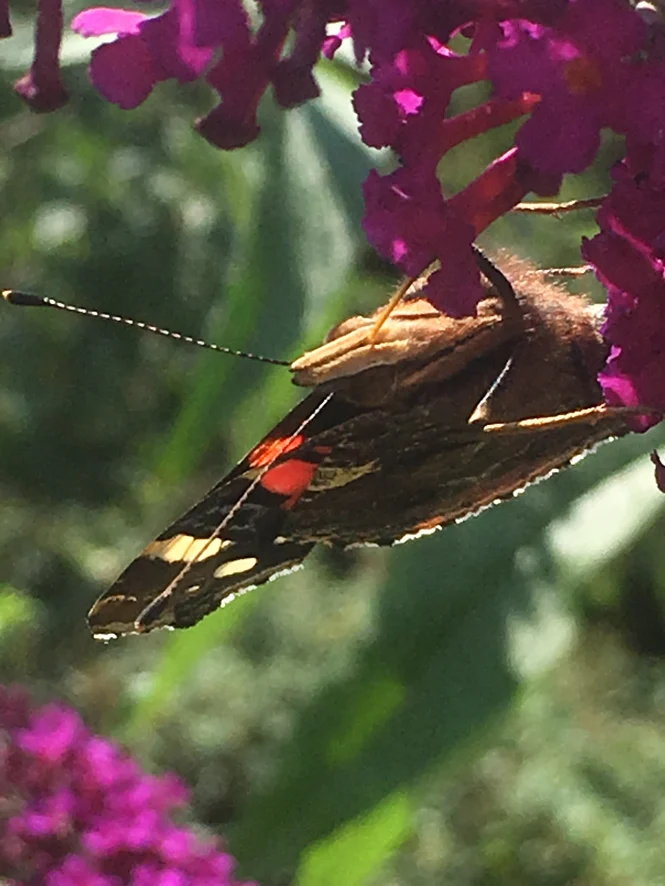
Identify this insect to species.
Vanessa atalanta
